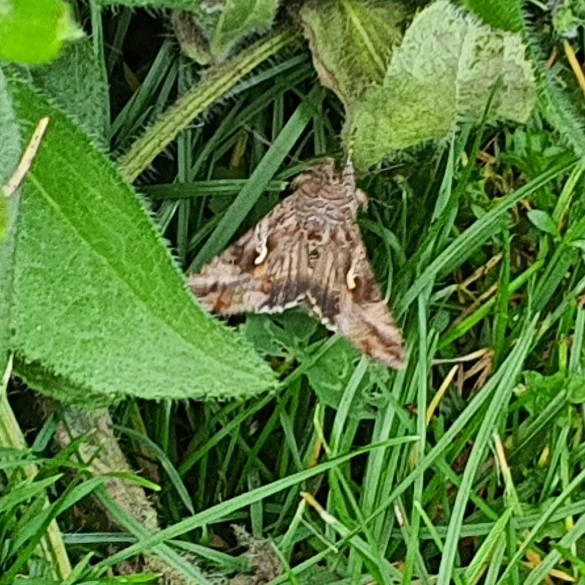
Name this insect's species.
Autographa gamma
